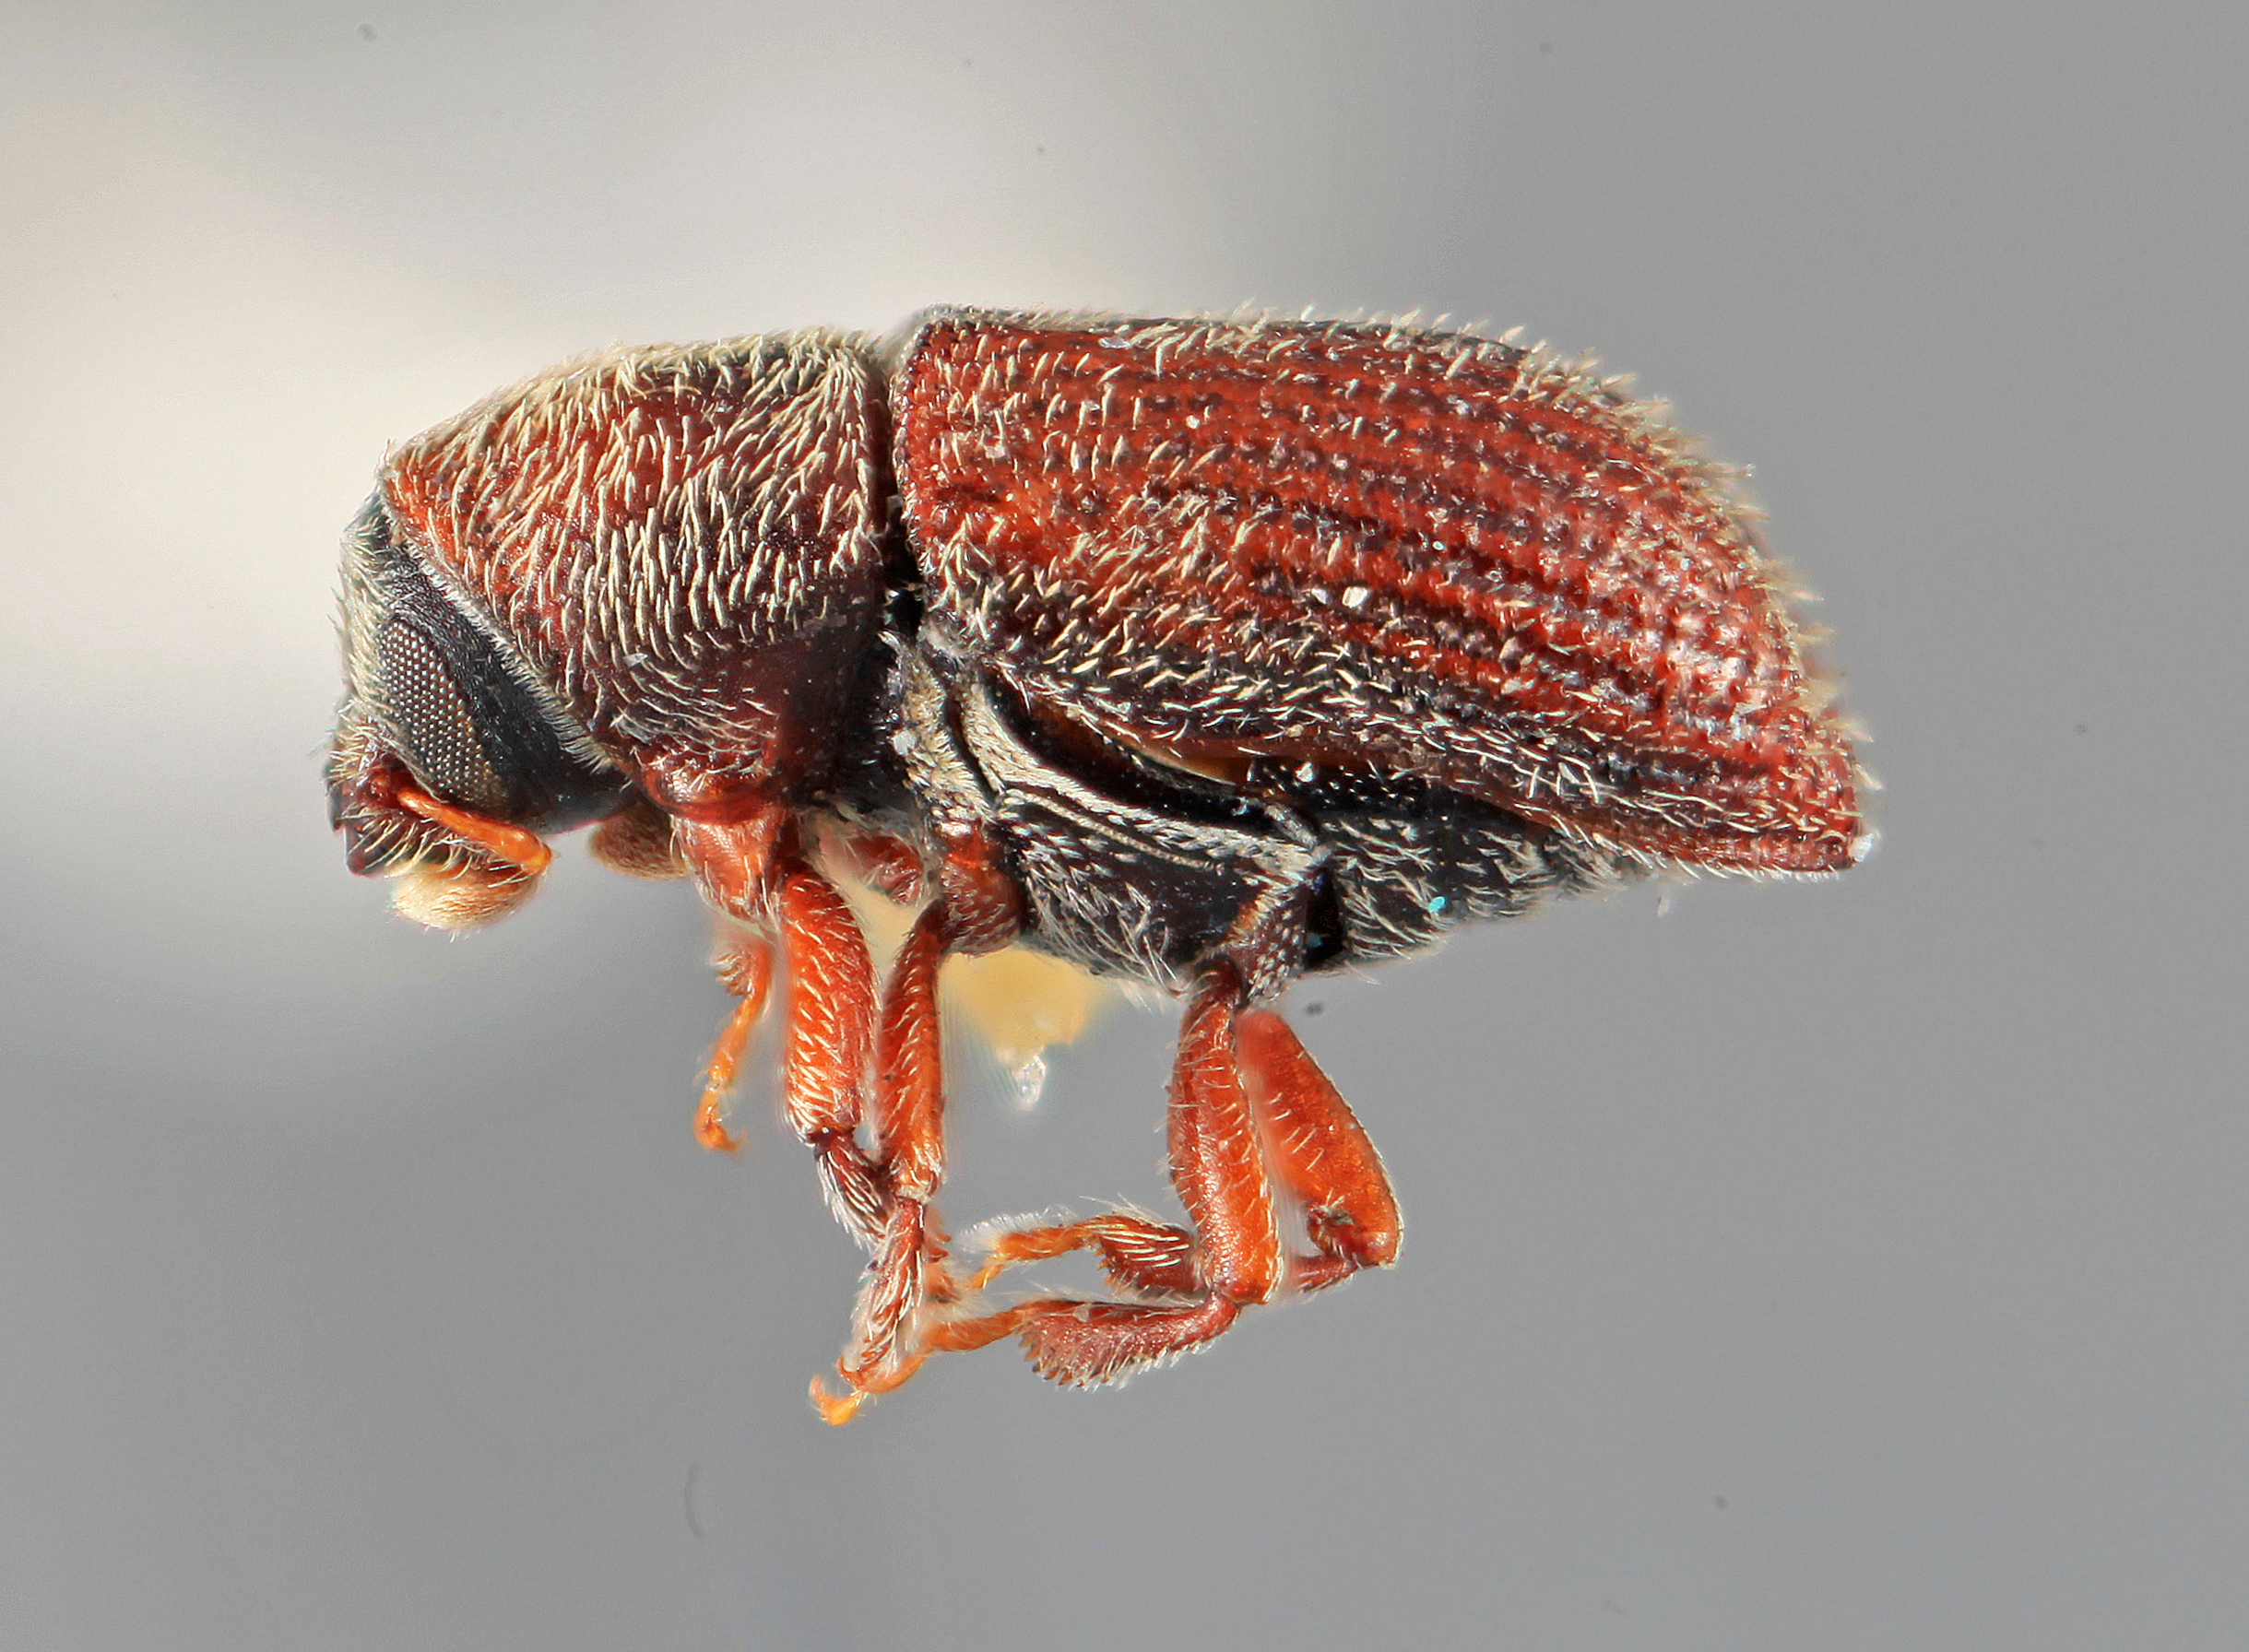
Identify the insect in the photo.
Chramesus incomptus
